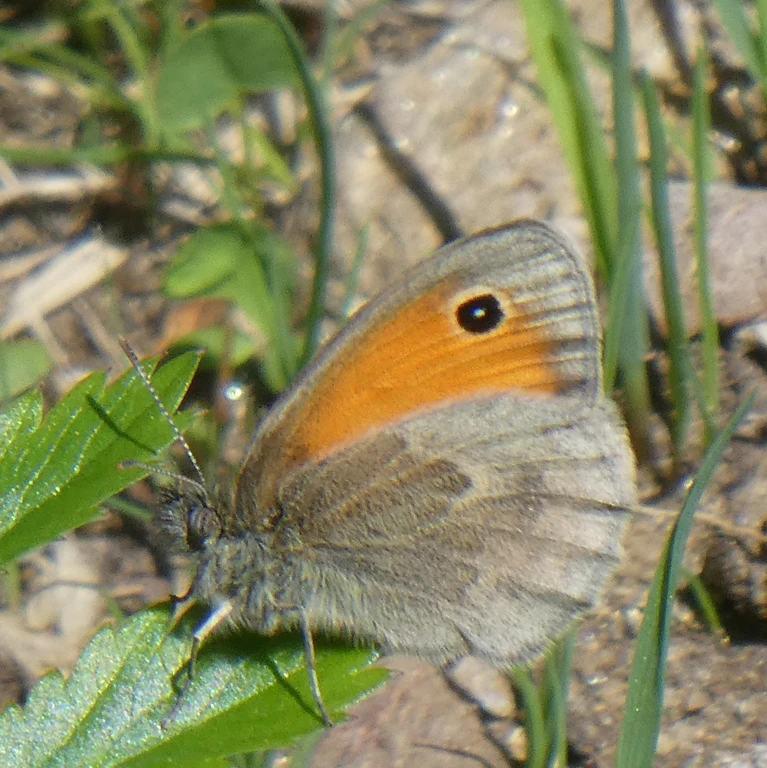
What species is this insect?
Coenonympha pamphilus
